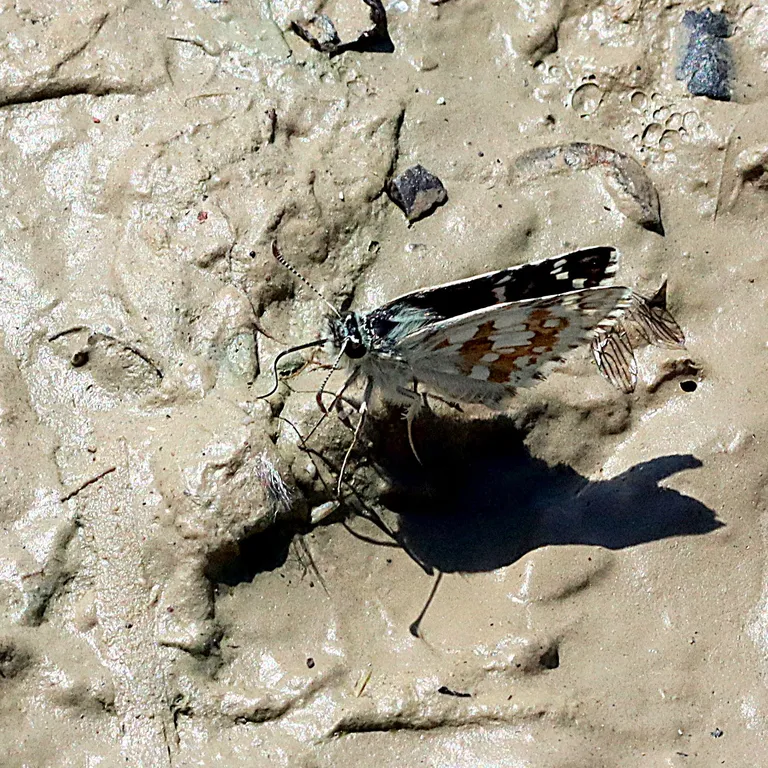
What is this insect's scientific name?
Pyrgus carthami (also Pyrgus fritillarius)
